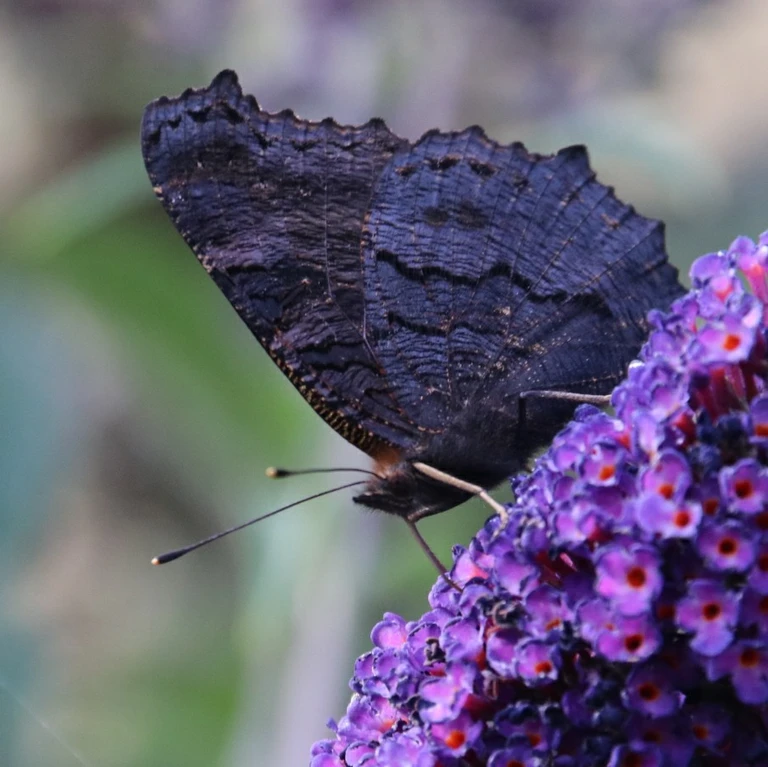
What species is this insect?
Aglais io
